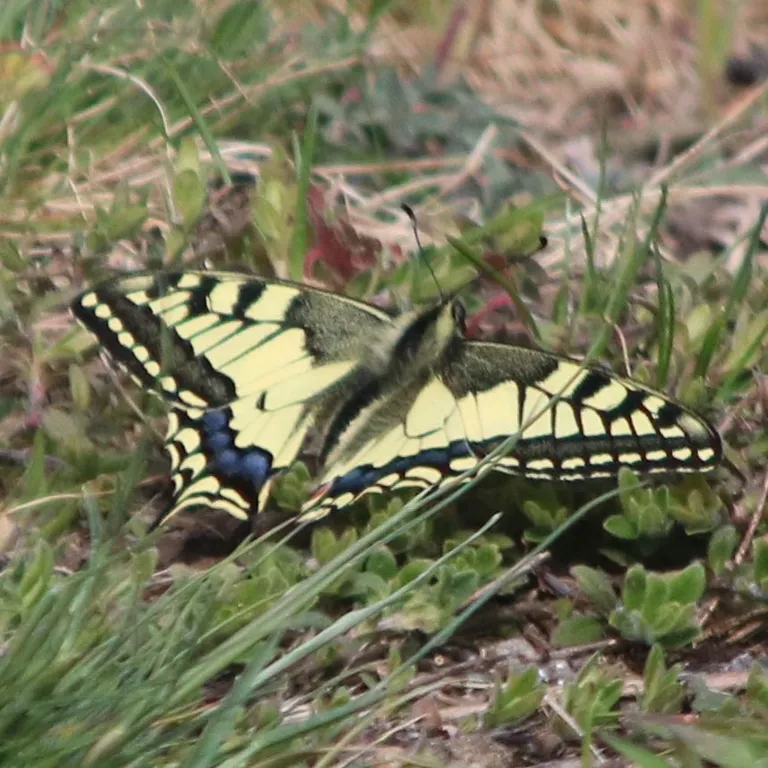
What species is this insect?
Papilio machaon
